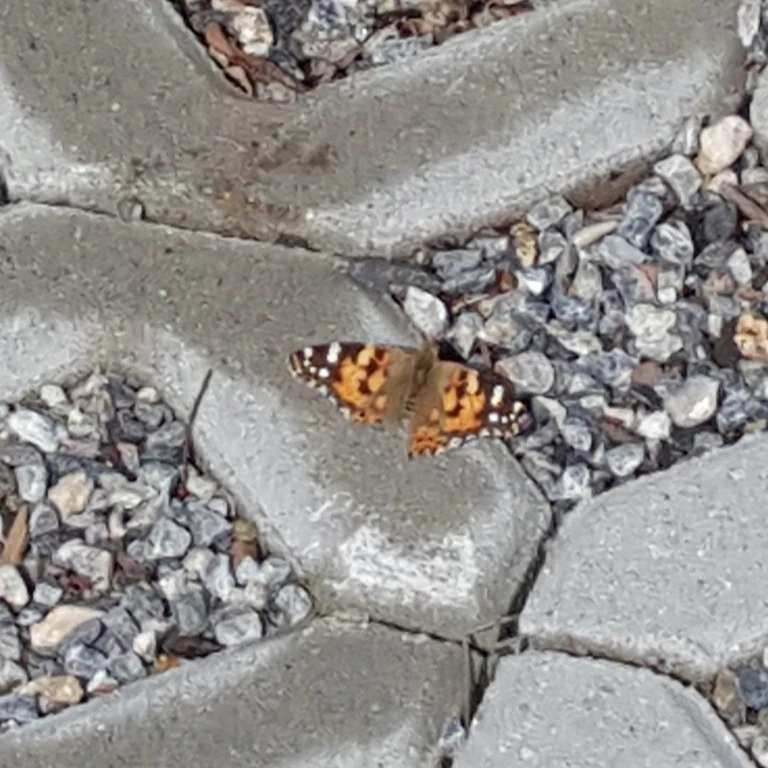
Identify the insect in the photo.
Vanessa cardui
